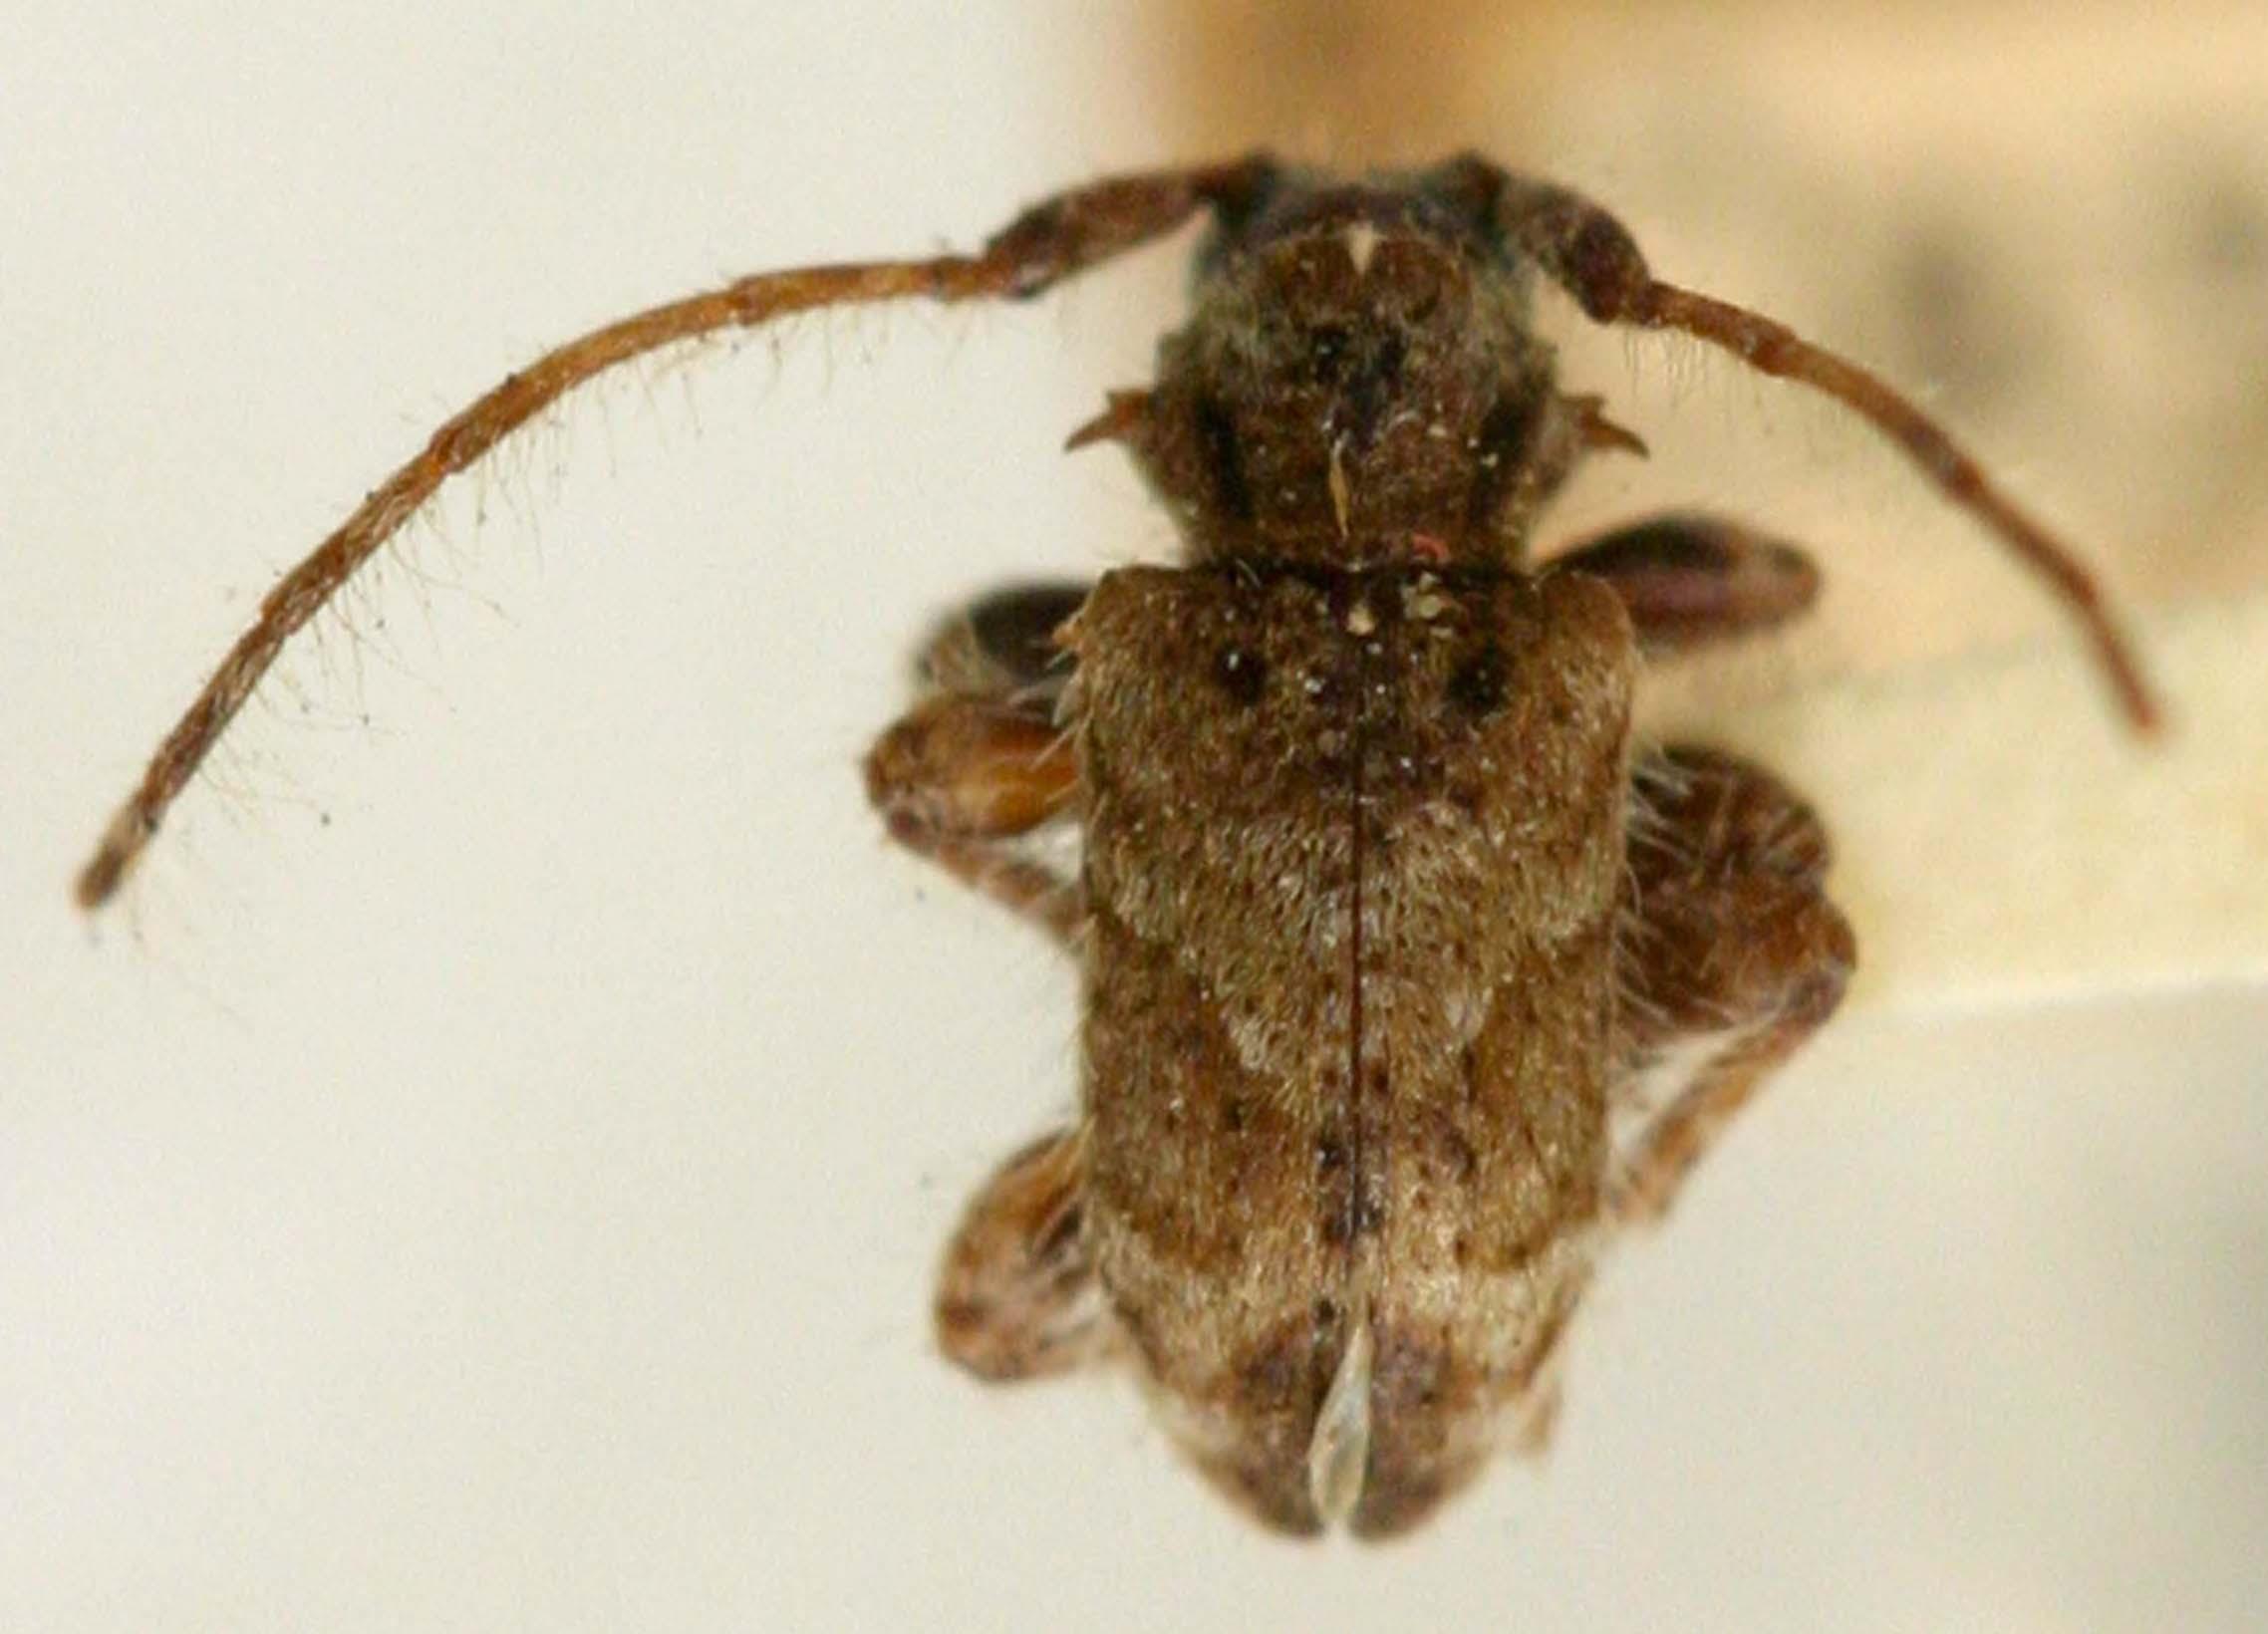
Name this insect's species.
Eneodes hirsuta
